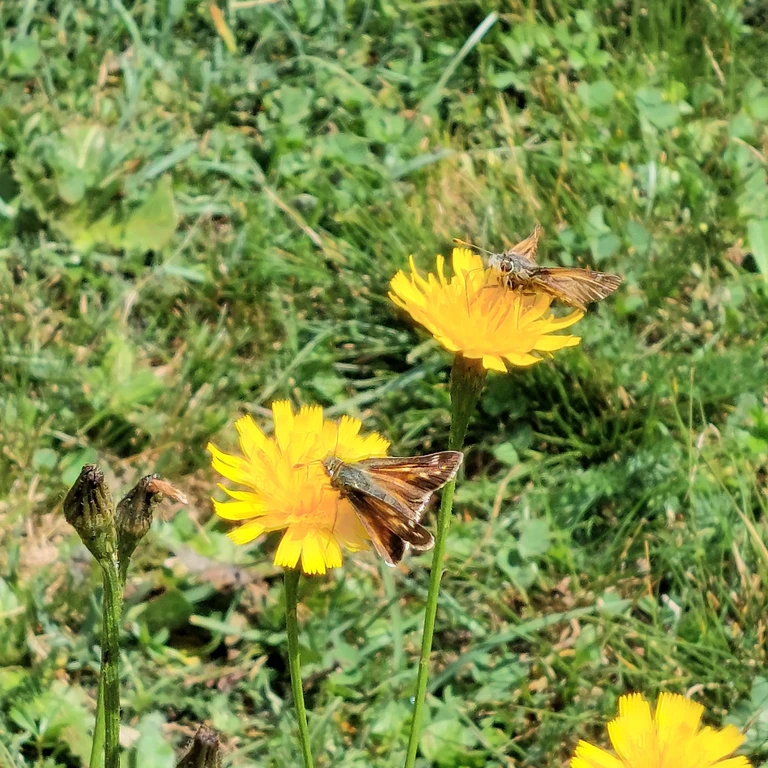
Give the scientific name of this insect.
Hesperia comma
